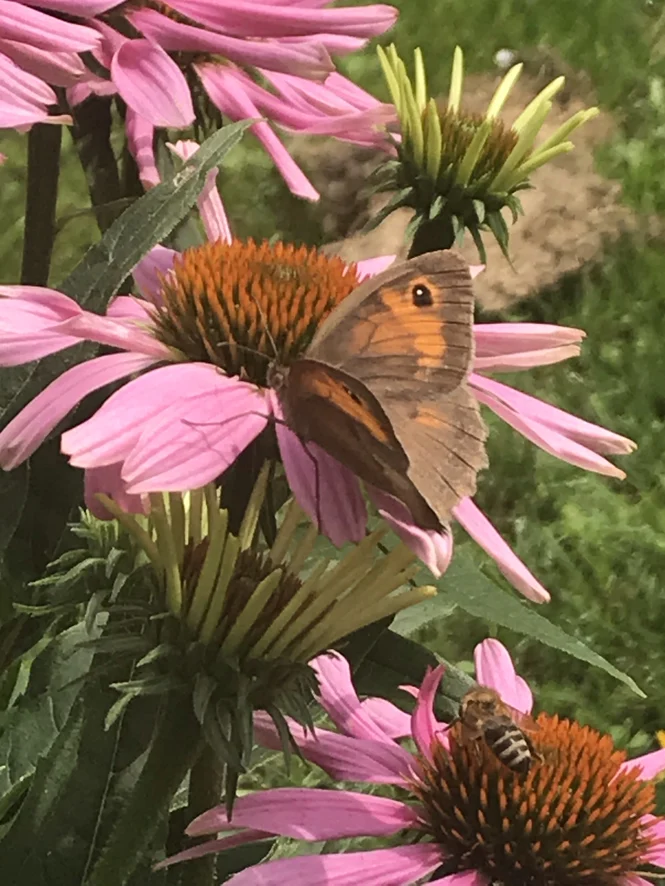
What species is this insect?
Maniola jurtina
